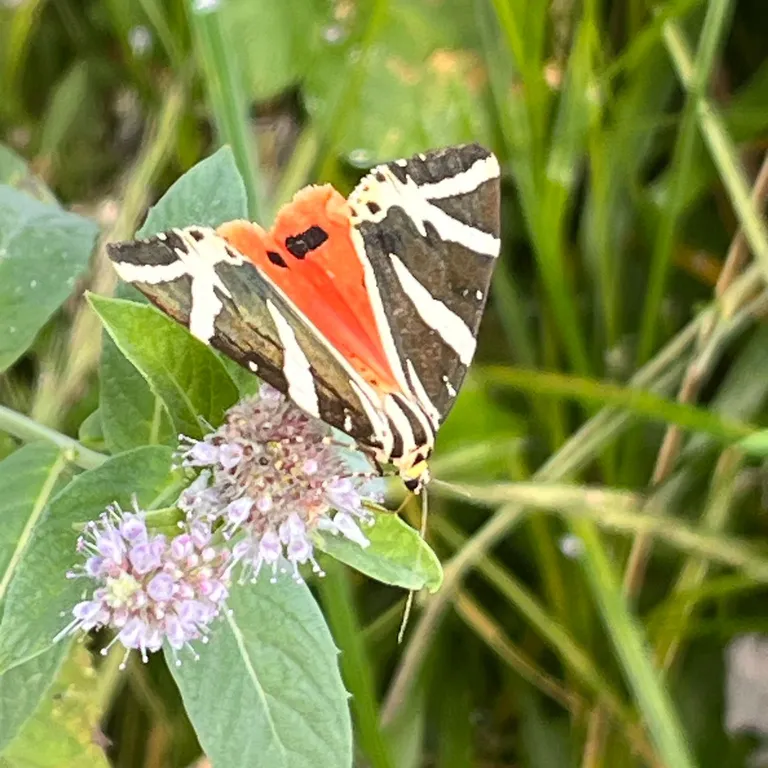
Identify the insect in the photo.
Euplagia quadripunctaria
